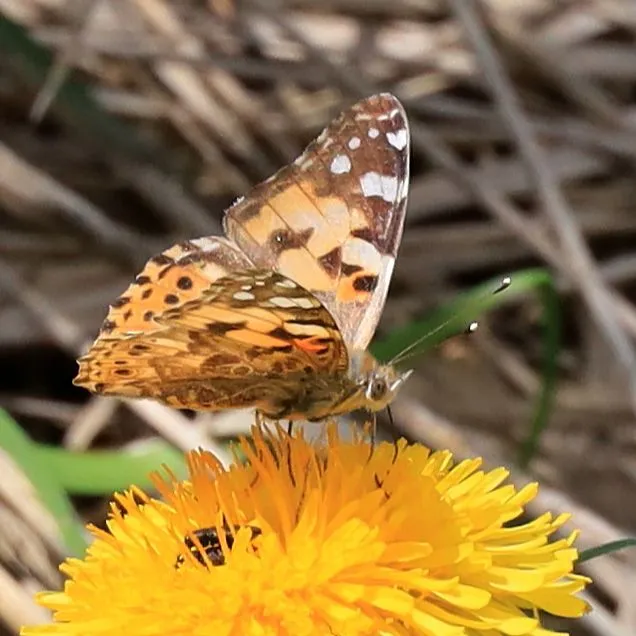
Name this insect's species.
Vanessa cardui
